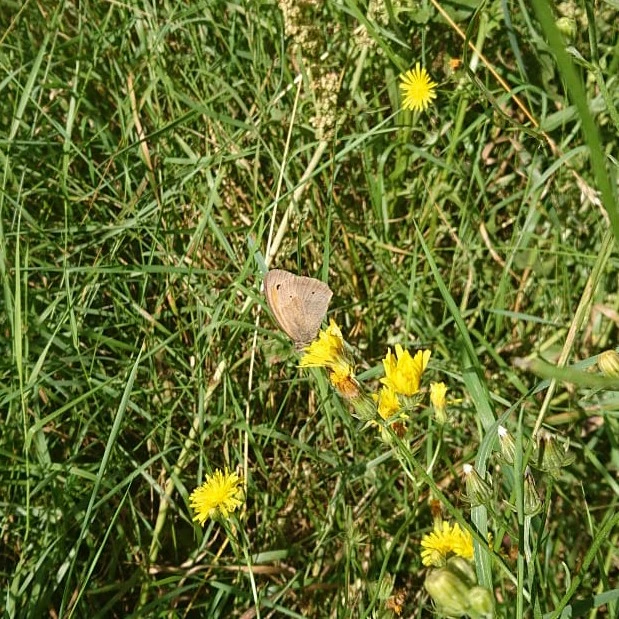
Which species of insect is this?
Maniola jurtina
